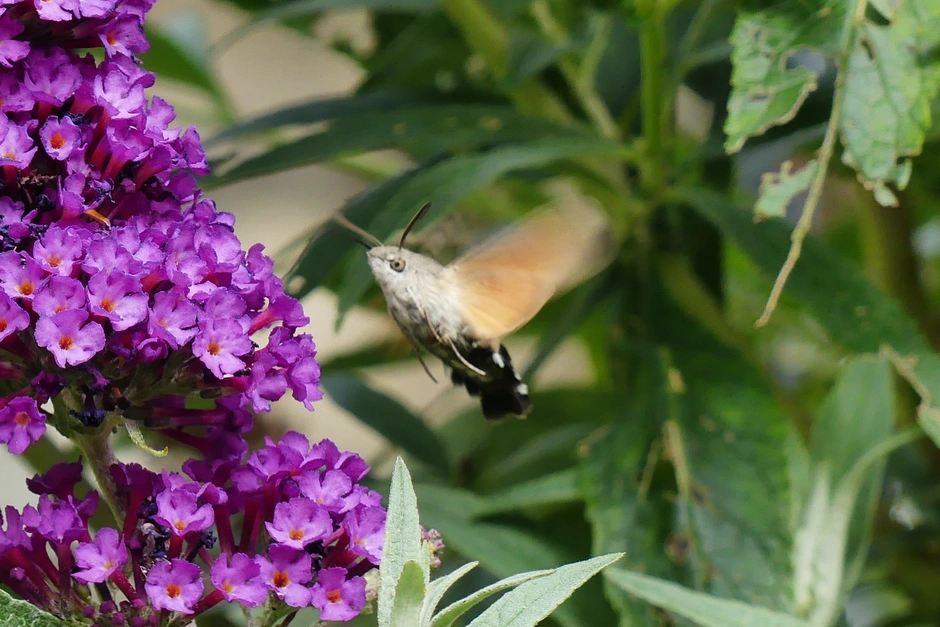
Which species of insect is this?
Macroglossum stellatarum
